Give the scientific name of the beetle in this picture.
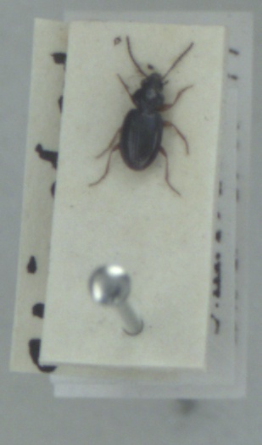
Bembidion mannerheimii
